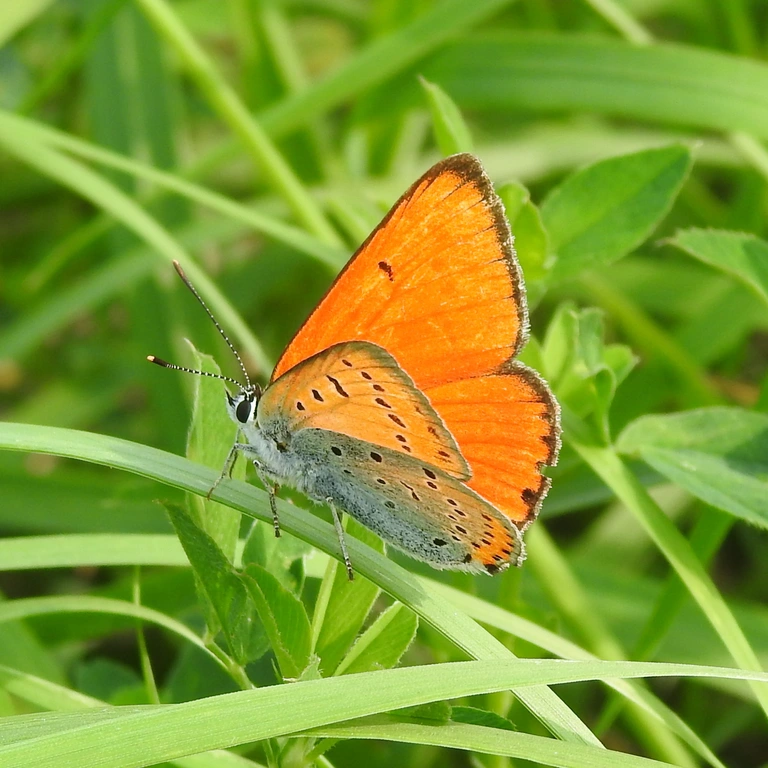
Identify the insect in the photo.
Lycaena dispar
